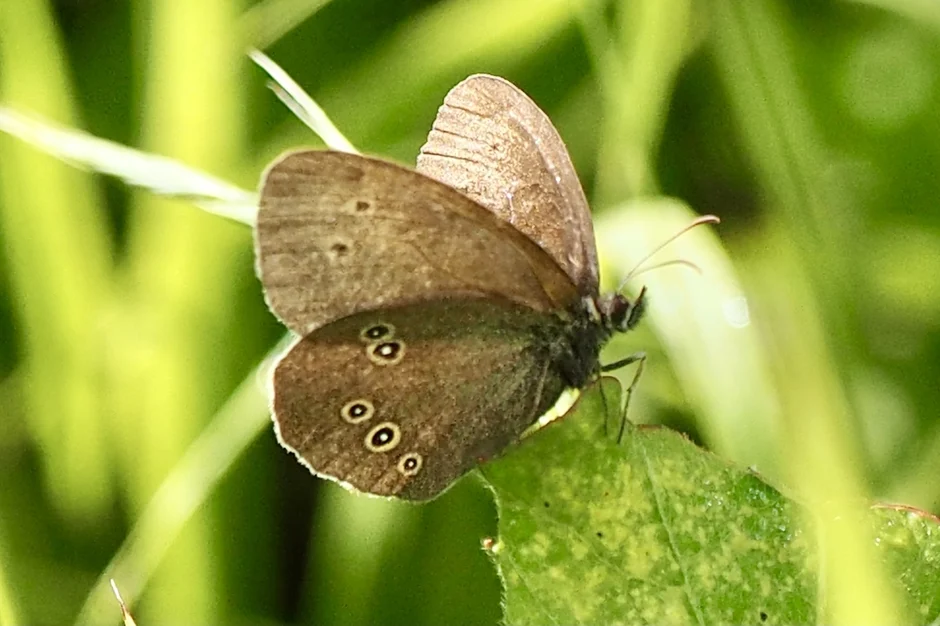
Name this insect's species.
Aphantopus hyperantus
